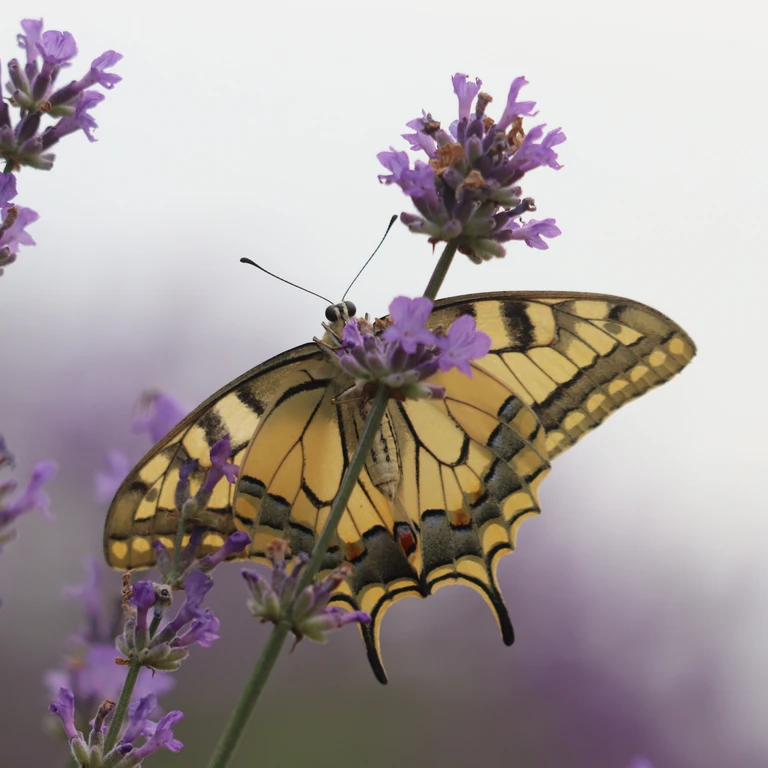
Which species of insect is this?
Papilio machaon
